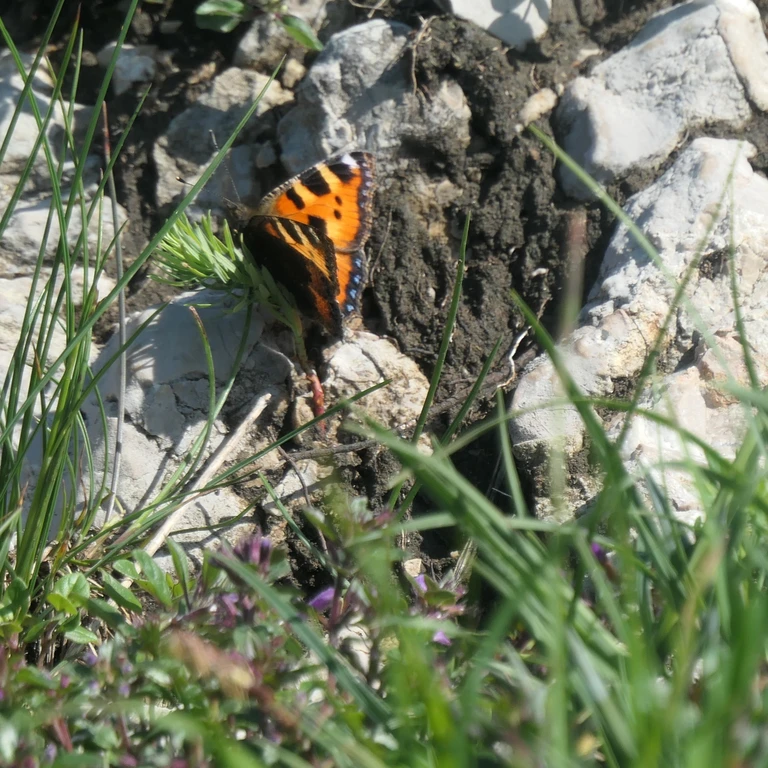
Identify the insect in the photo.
Aglais urticae
